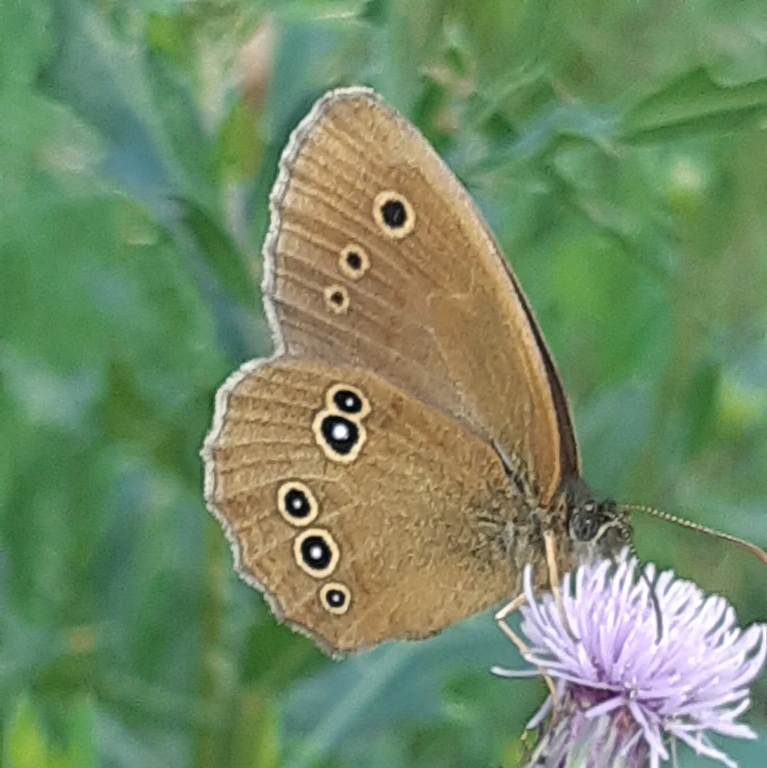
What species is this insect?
Aphantopus hyperantus
